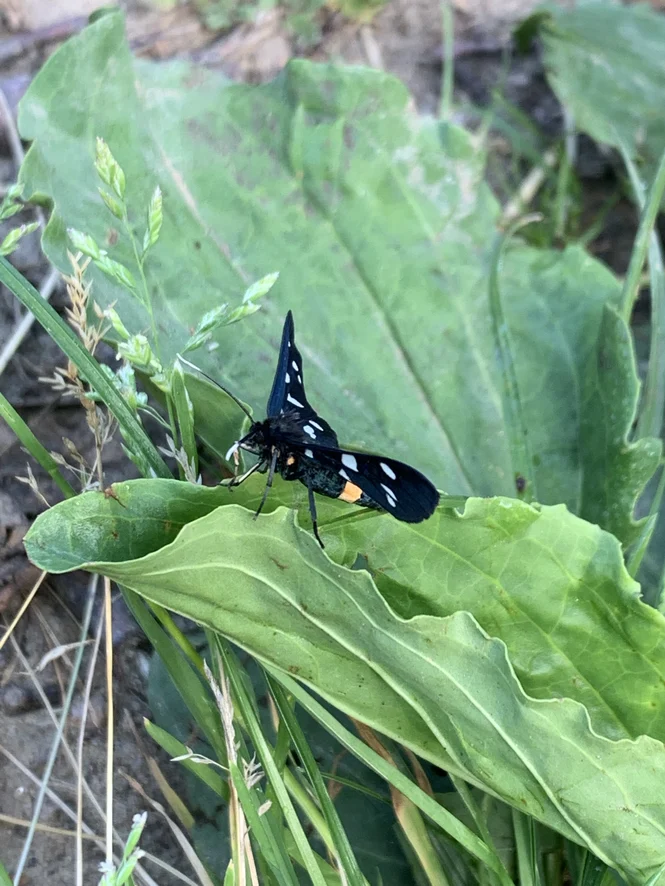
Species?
Amata phegea
